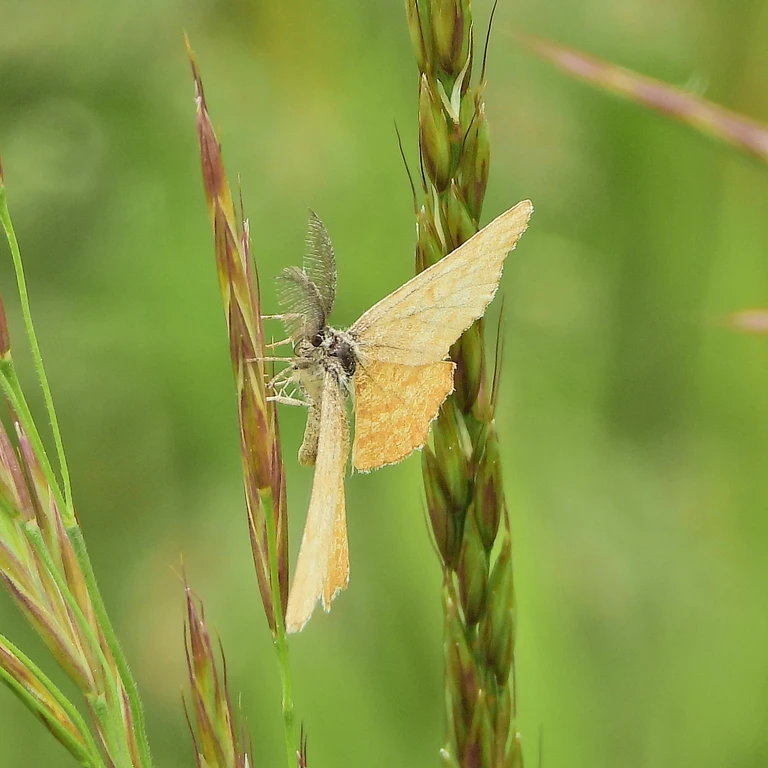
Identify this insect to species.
Ematurga atomaria
